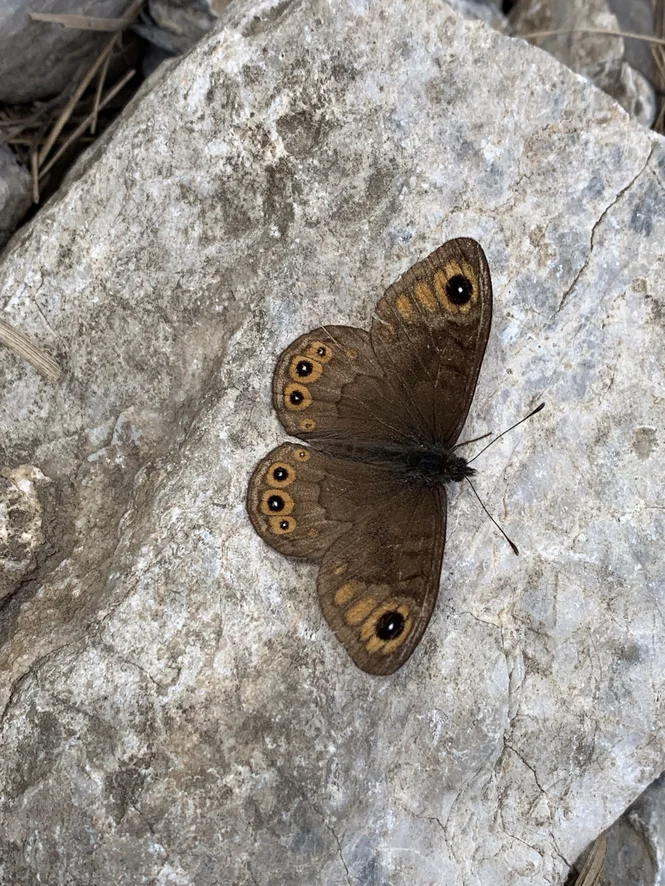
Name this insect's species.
Lasiommata petropolitana (also Pararge petropolitana)
